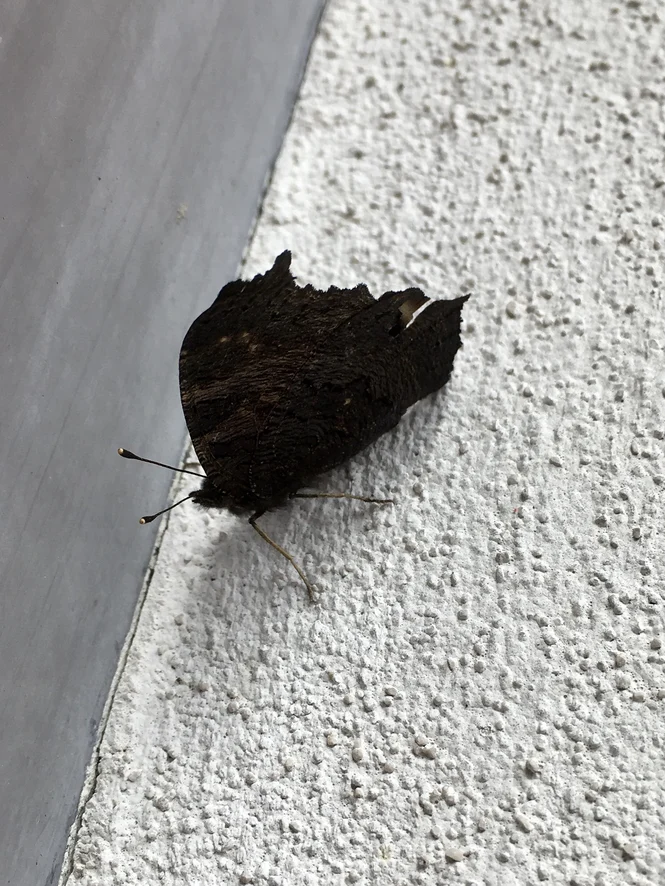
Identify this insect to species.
Aglais io
